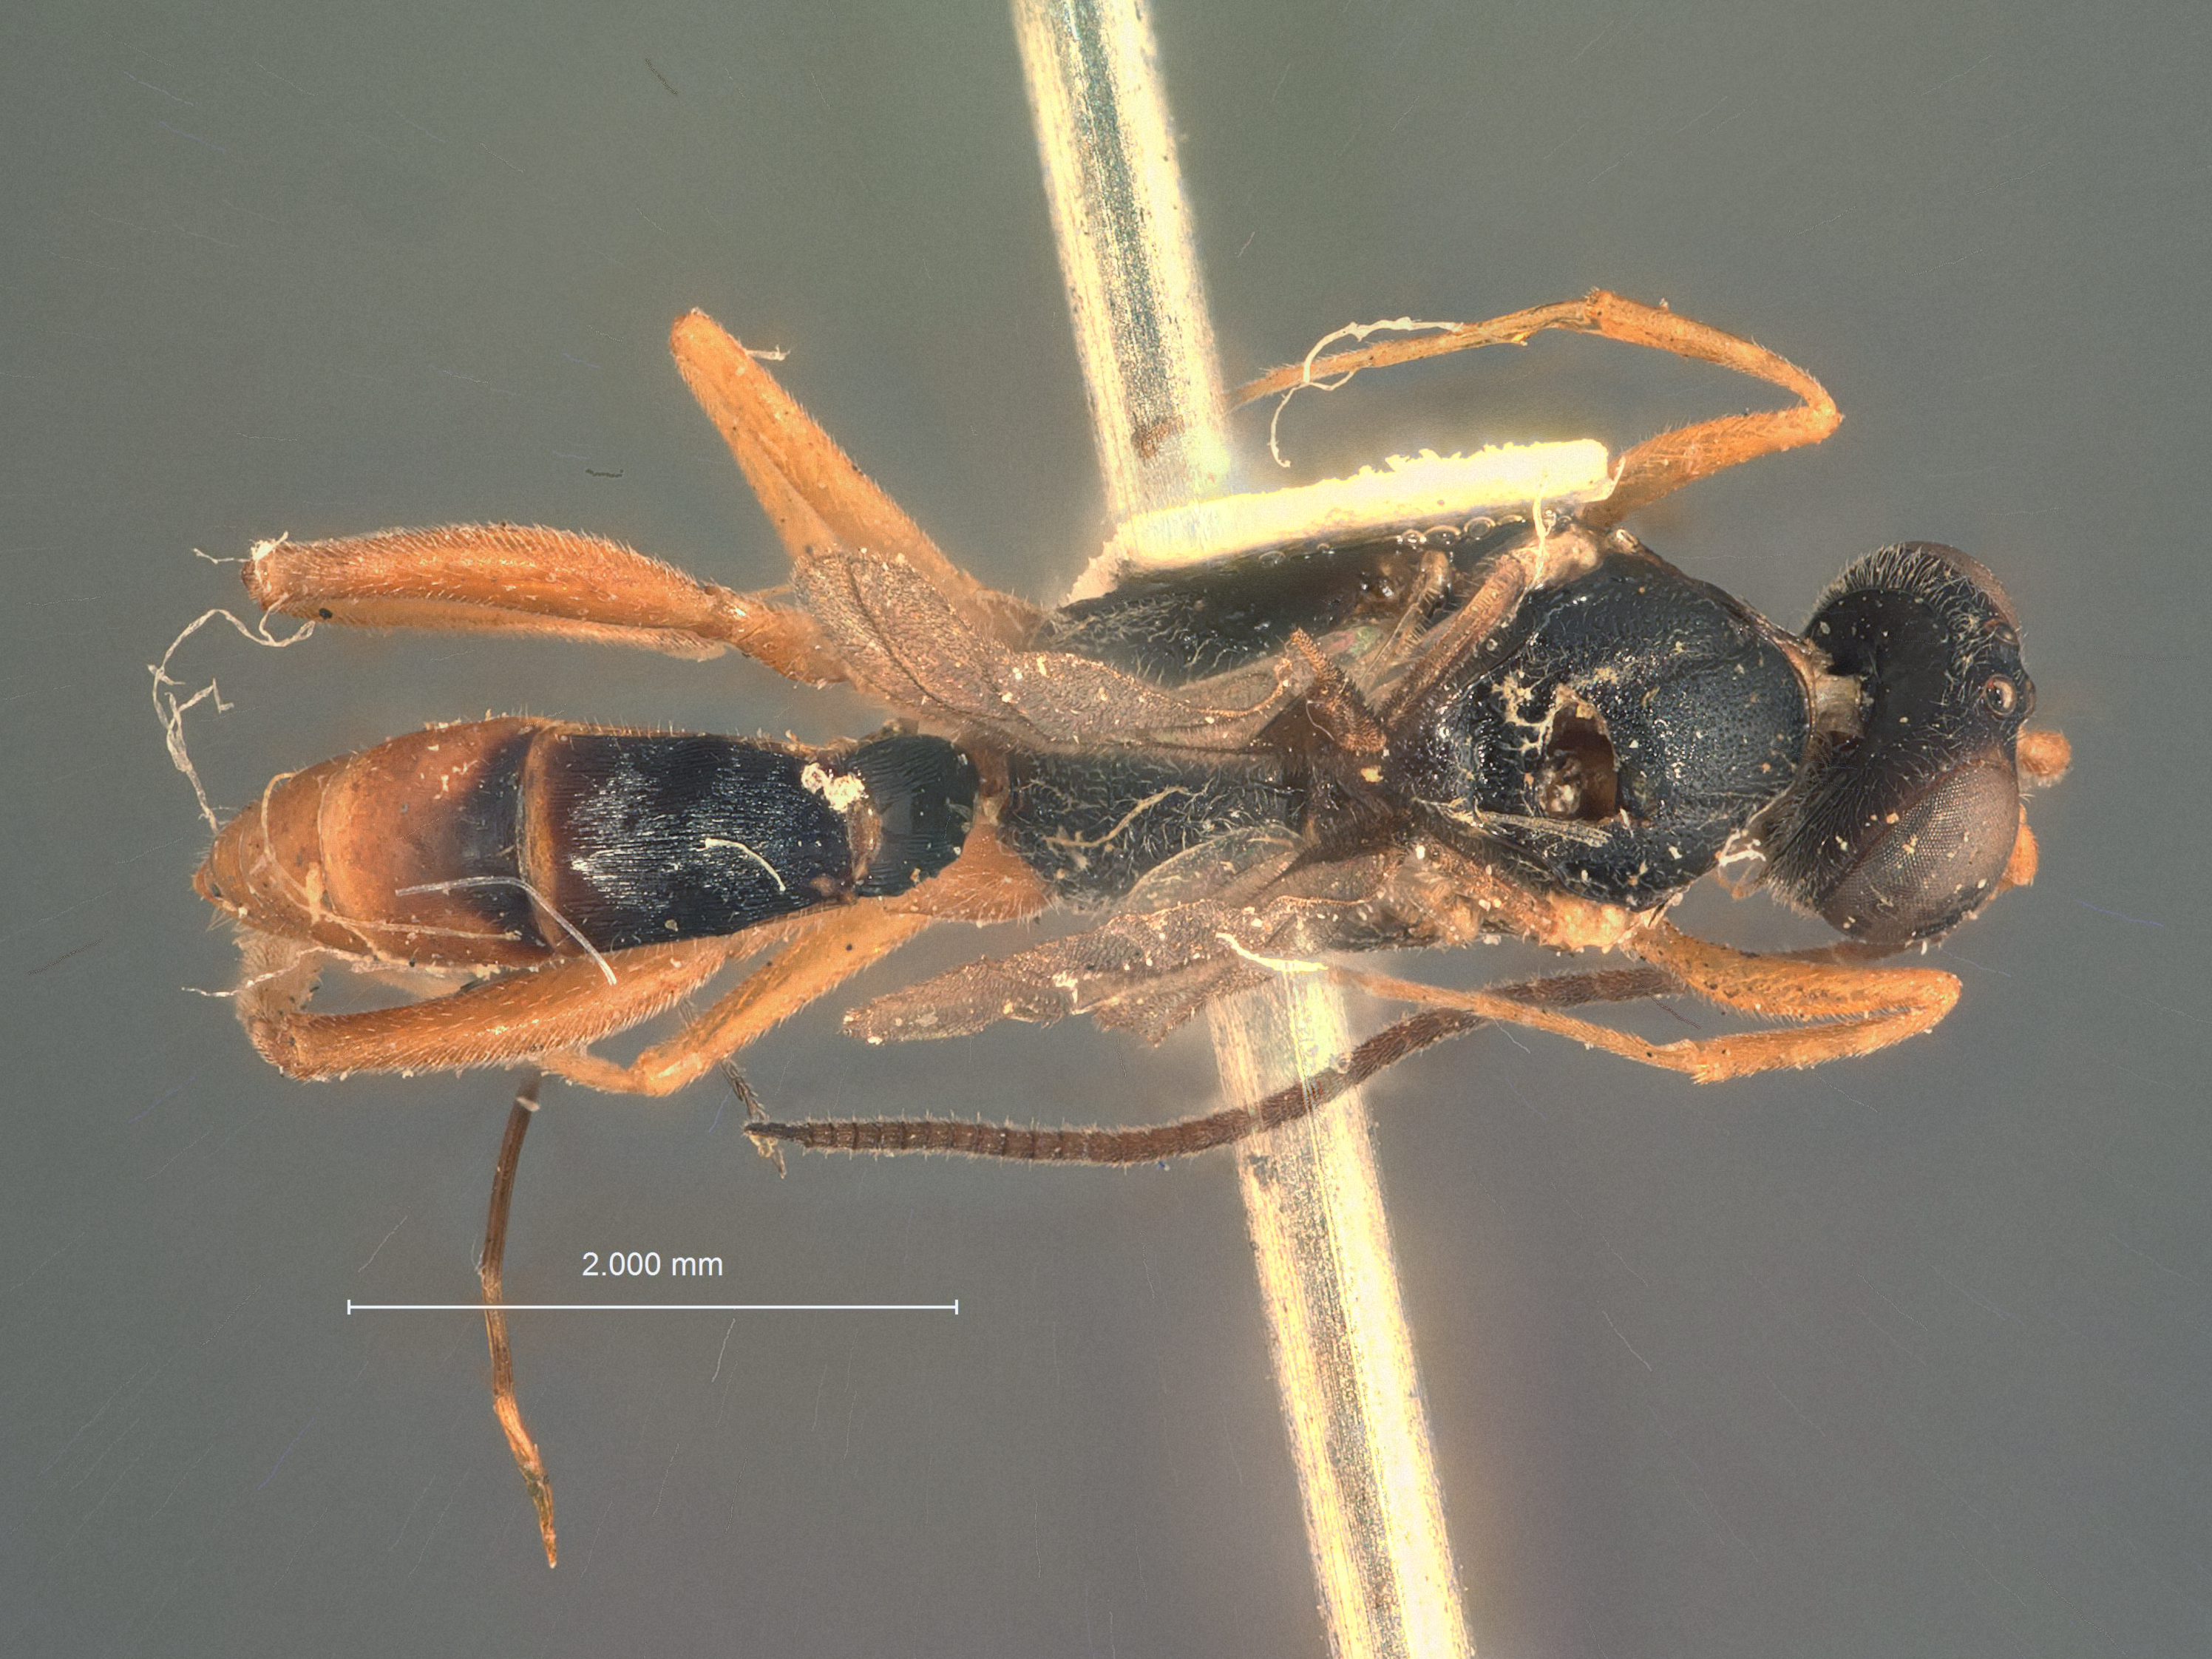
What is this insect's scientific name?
Pristomerus schreineri
